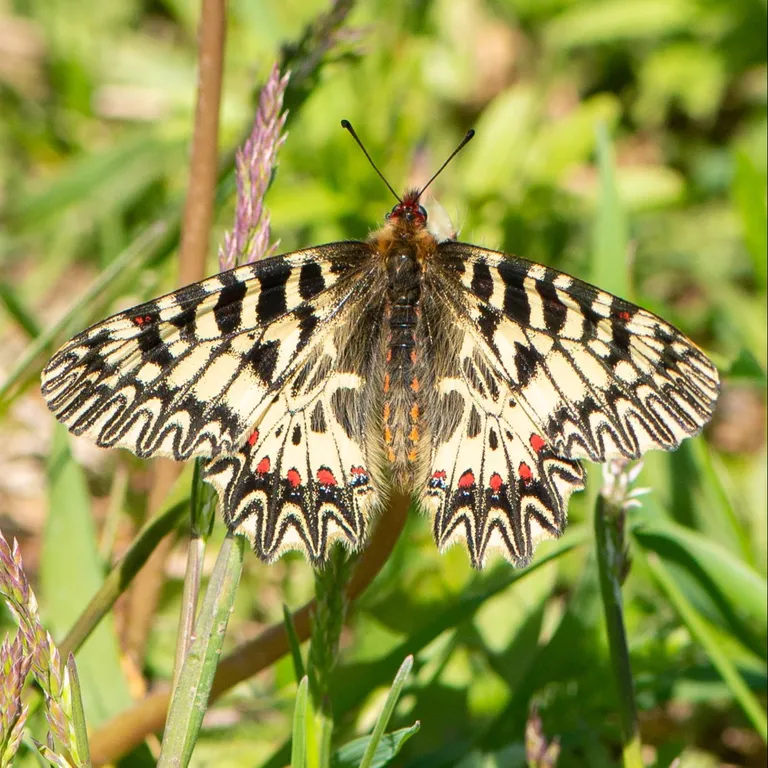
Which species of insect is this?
Zerynthia polyxena
